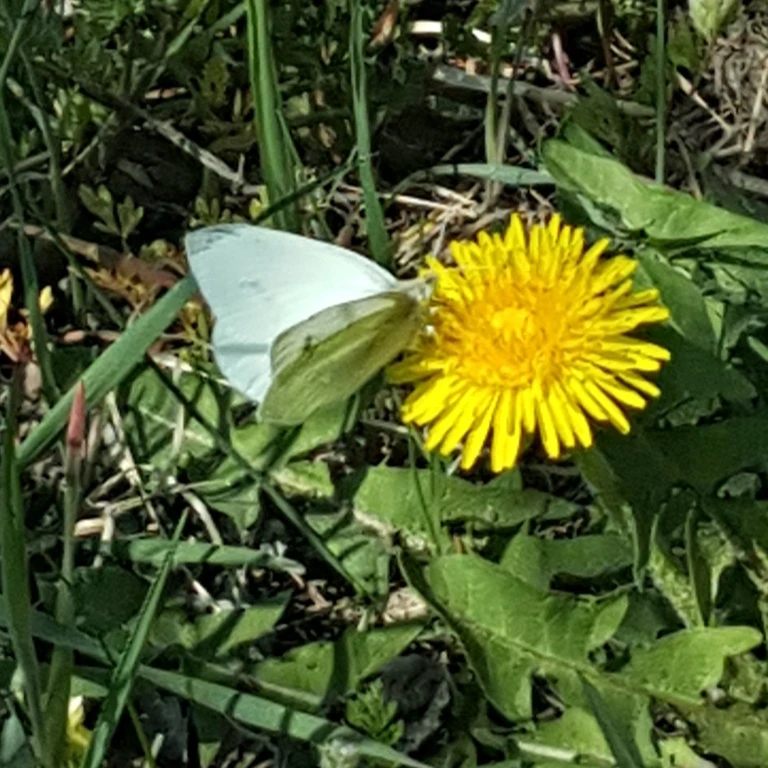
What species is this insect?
Pieris rapae
